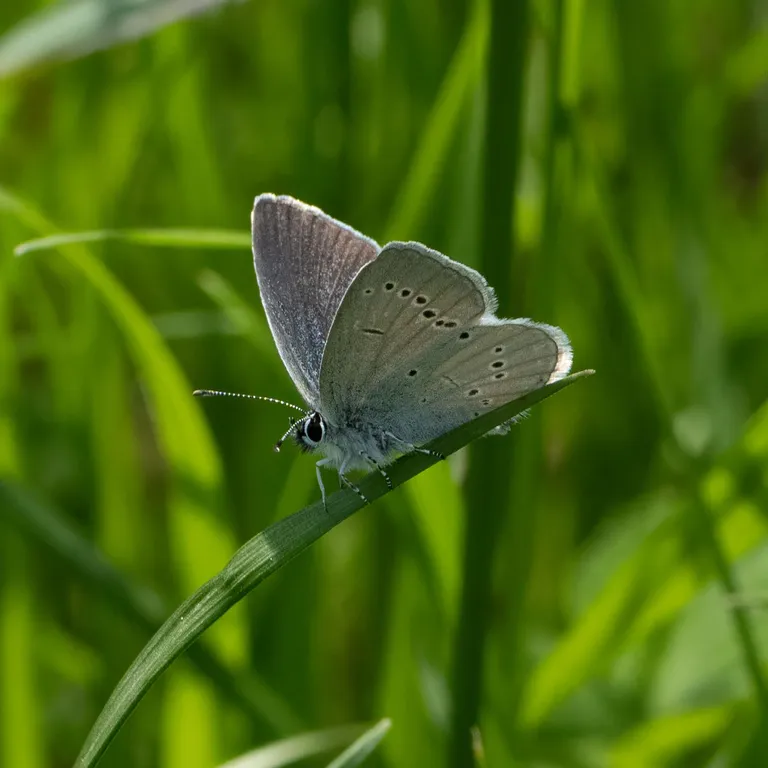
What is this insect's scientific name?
Cupido minimus
